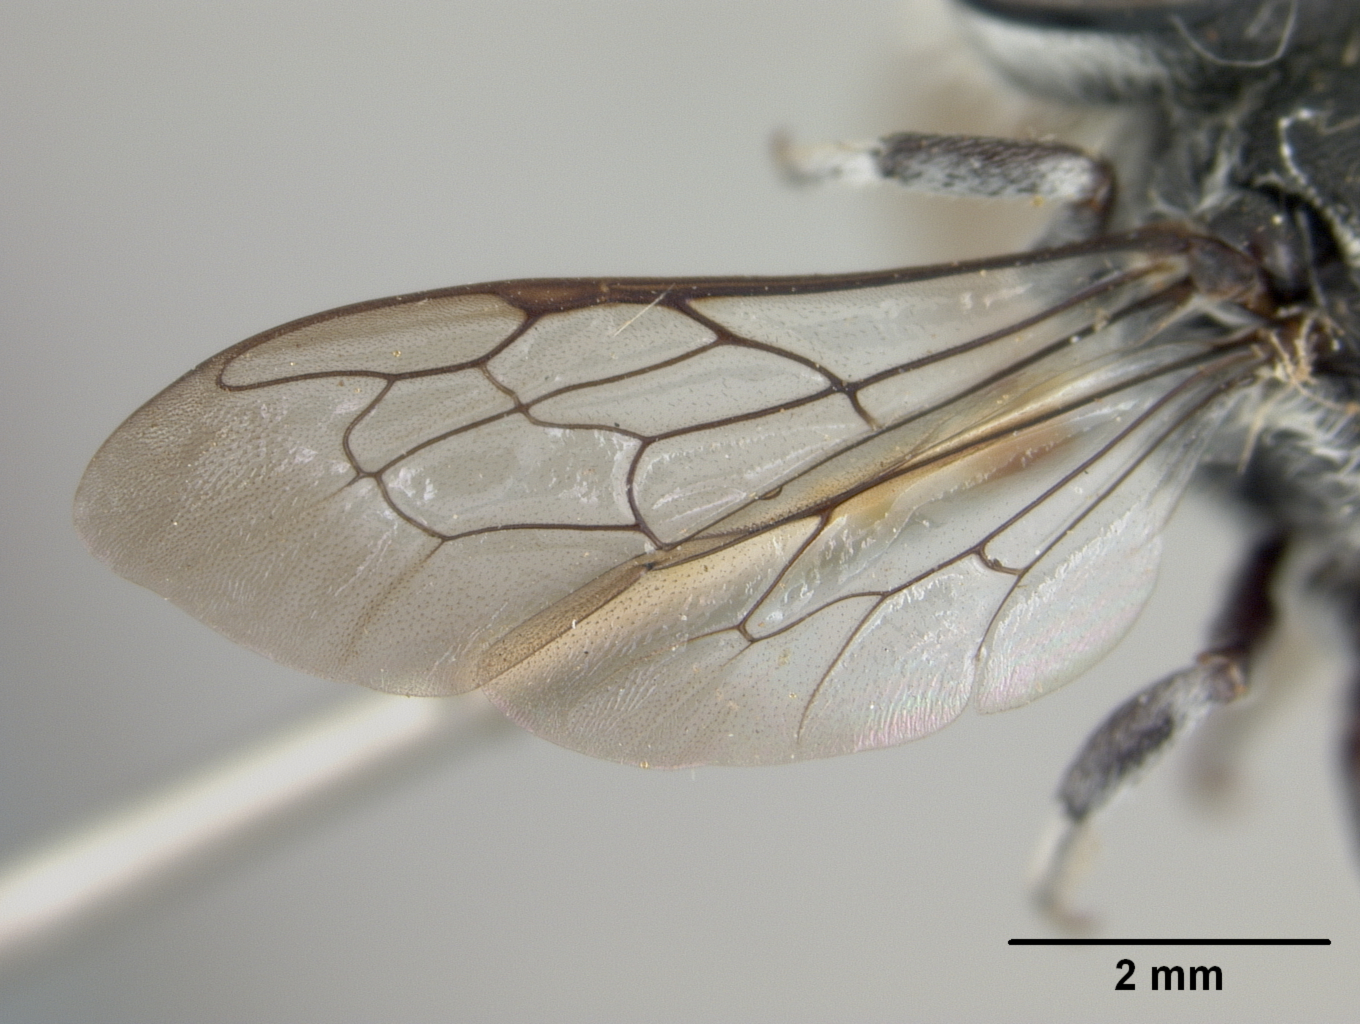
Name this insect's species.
Coelioxys dormitans
